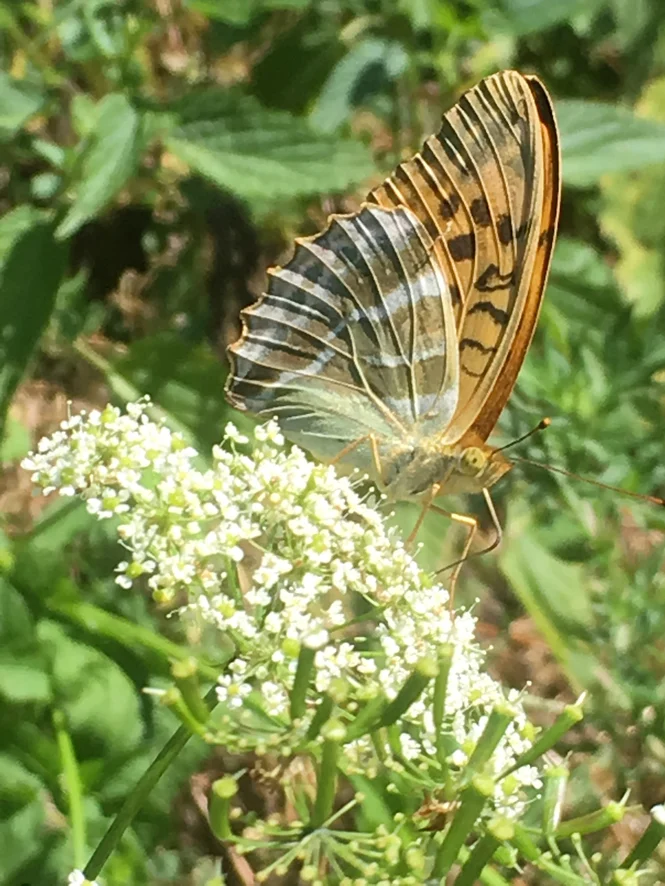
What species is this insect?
Argynnis paphia
